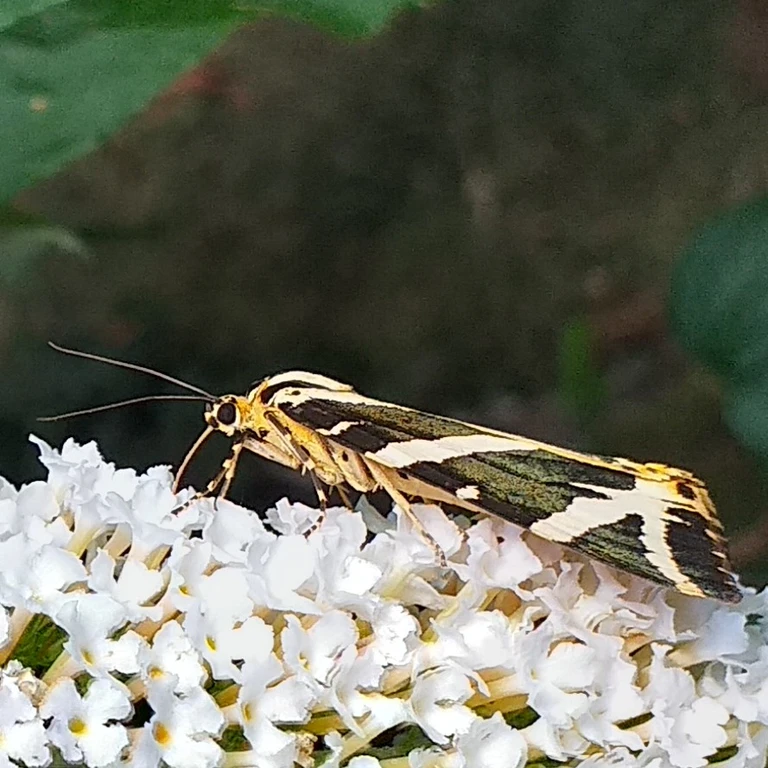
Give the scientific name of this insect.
Euplagia quadripunctaria
